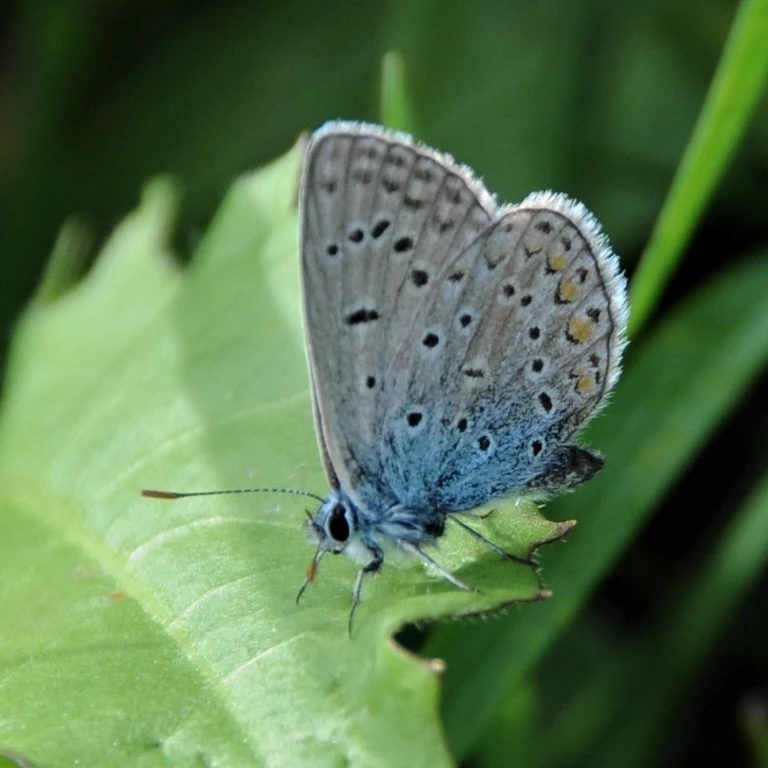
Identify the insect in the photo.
Polyommatus icarus
